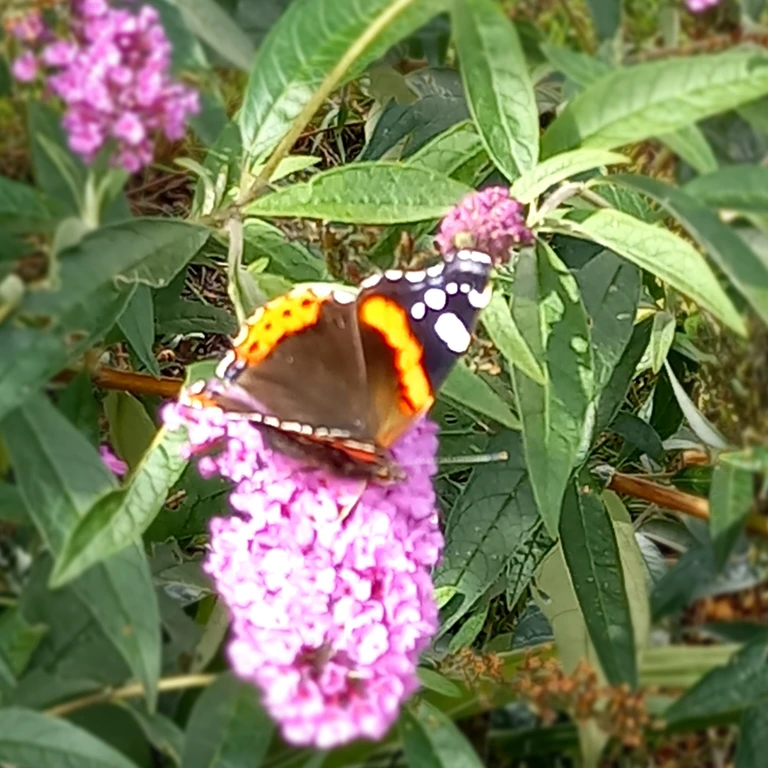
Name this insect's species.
Vanessa atalanta
